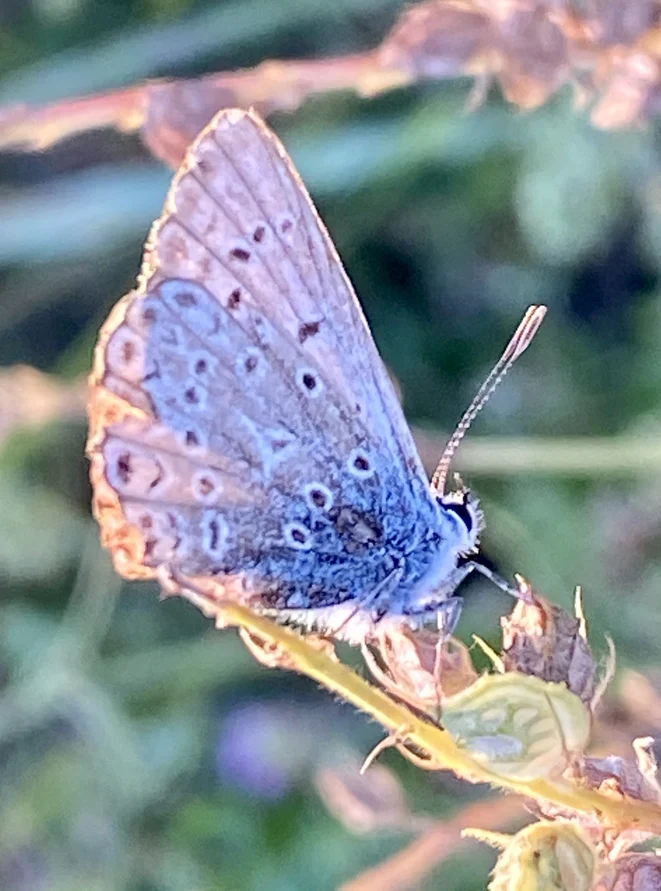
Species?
Polyommatus icarus
